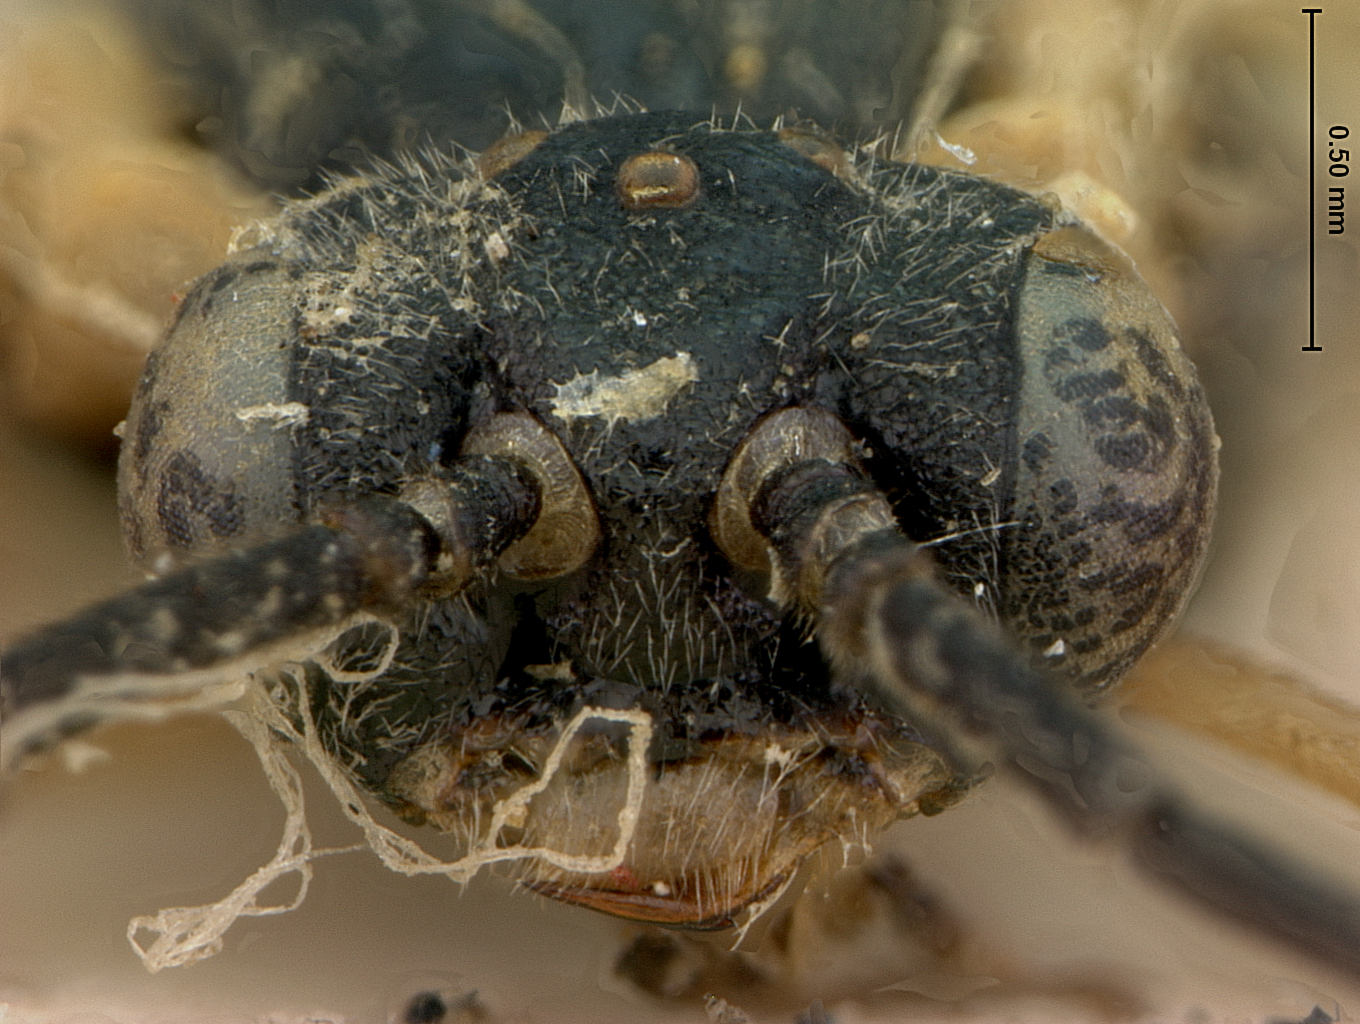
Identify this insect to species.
Pristiphora insularis
